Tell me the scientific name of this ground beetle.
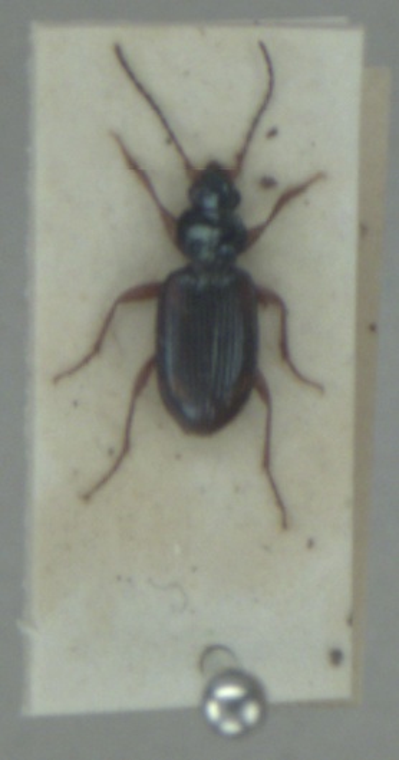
Bembidion tetracolum
